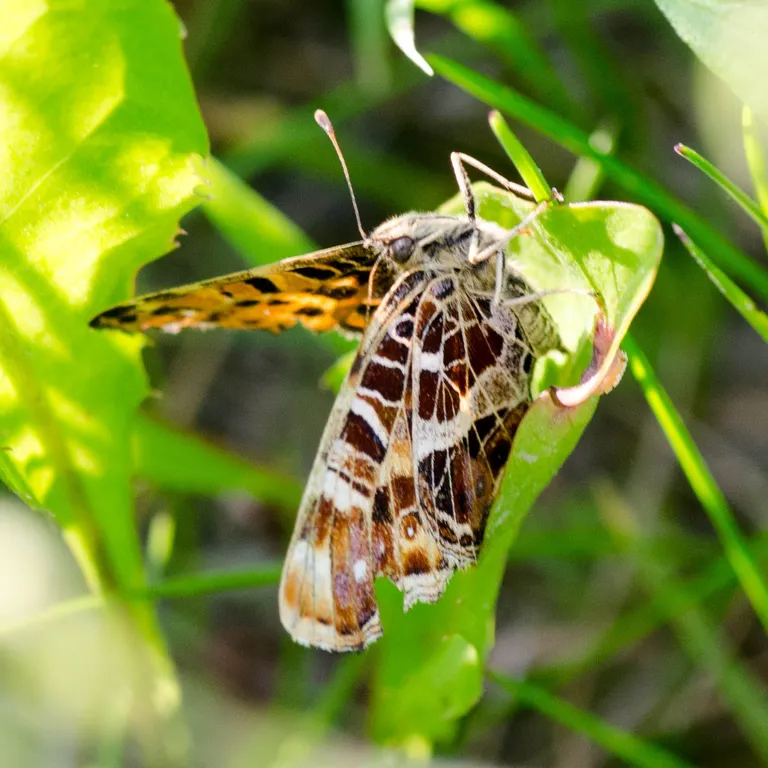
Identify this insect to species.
Araschnia levana
